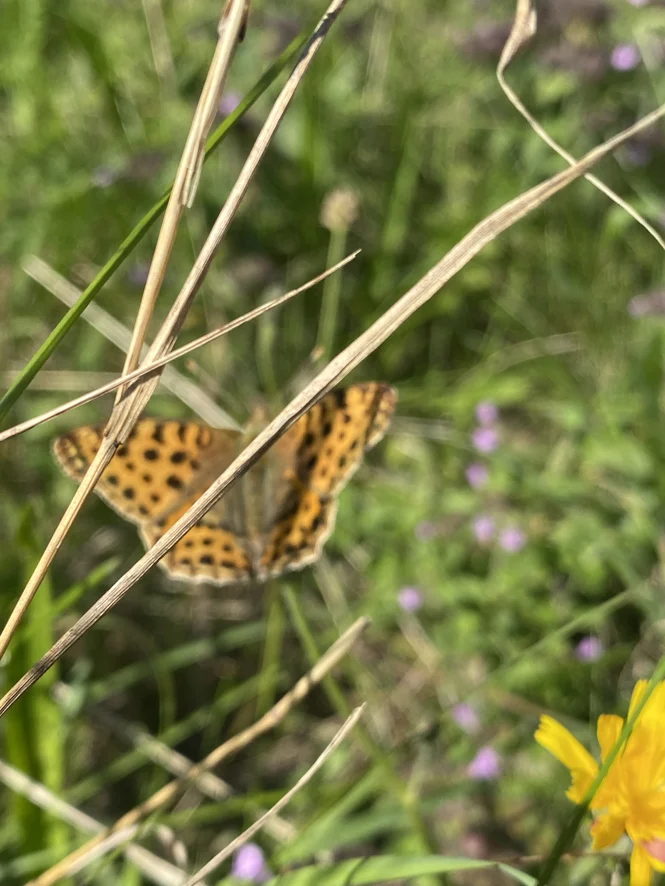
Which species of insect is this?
Issoria lathonia
